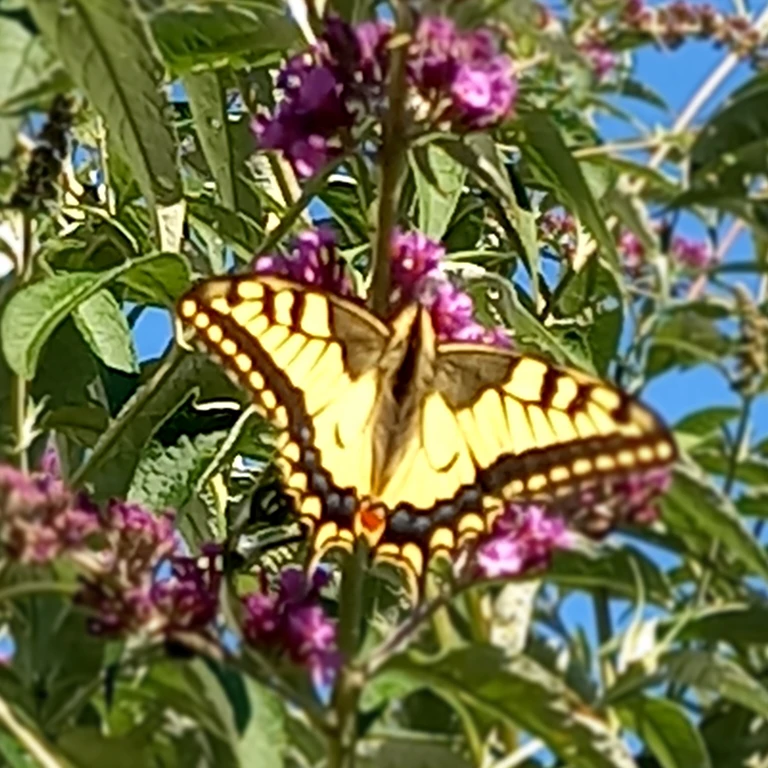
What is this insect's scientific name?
Papilio machaon
